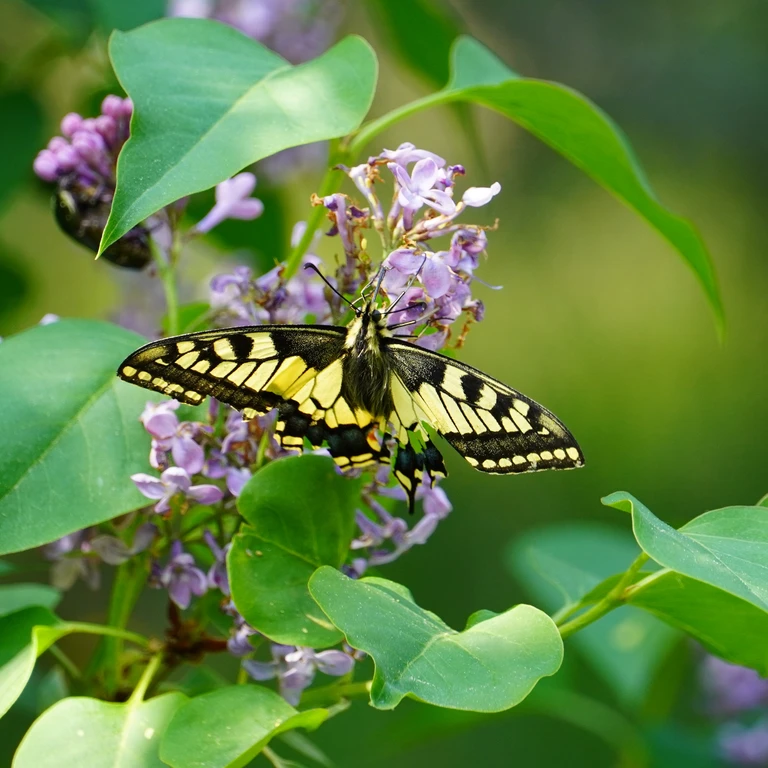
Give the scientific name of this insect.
Papilio machaon
